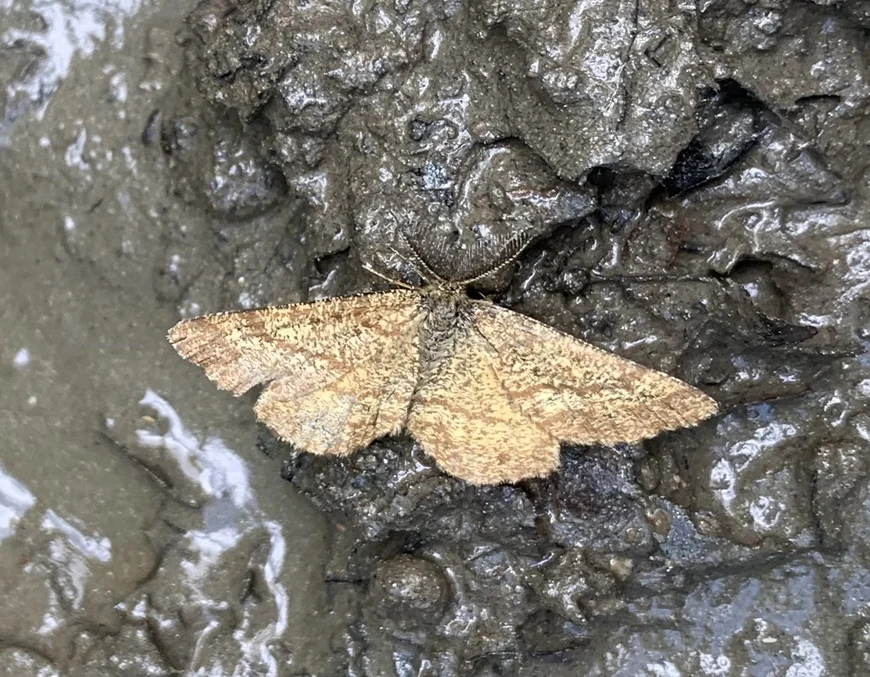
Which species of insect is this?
Ematurga atomaria
